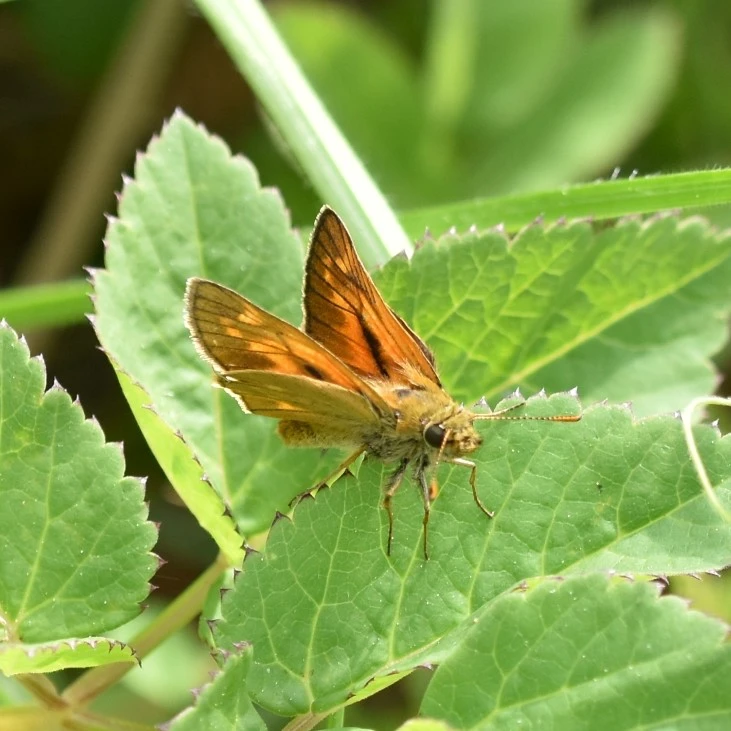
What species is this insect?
Ochlodes sylvanus (also Ochlodes venata)
